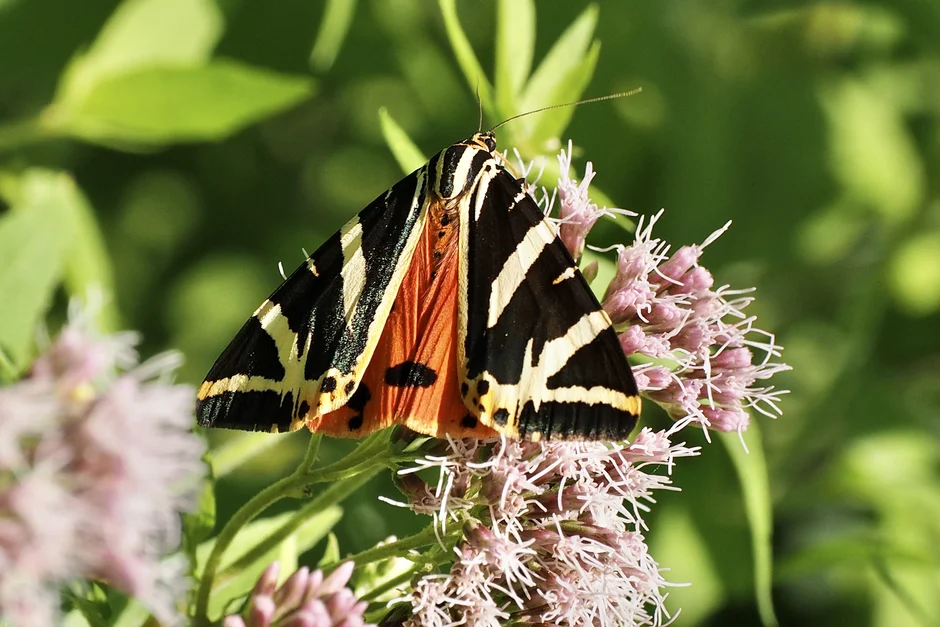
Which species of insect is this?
Euplagia quadripunctaria
